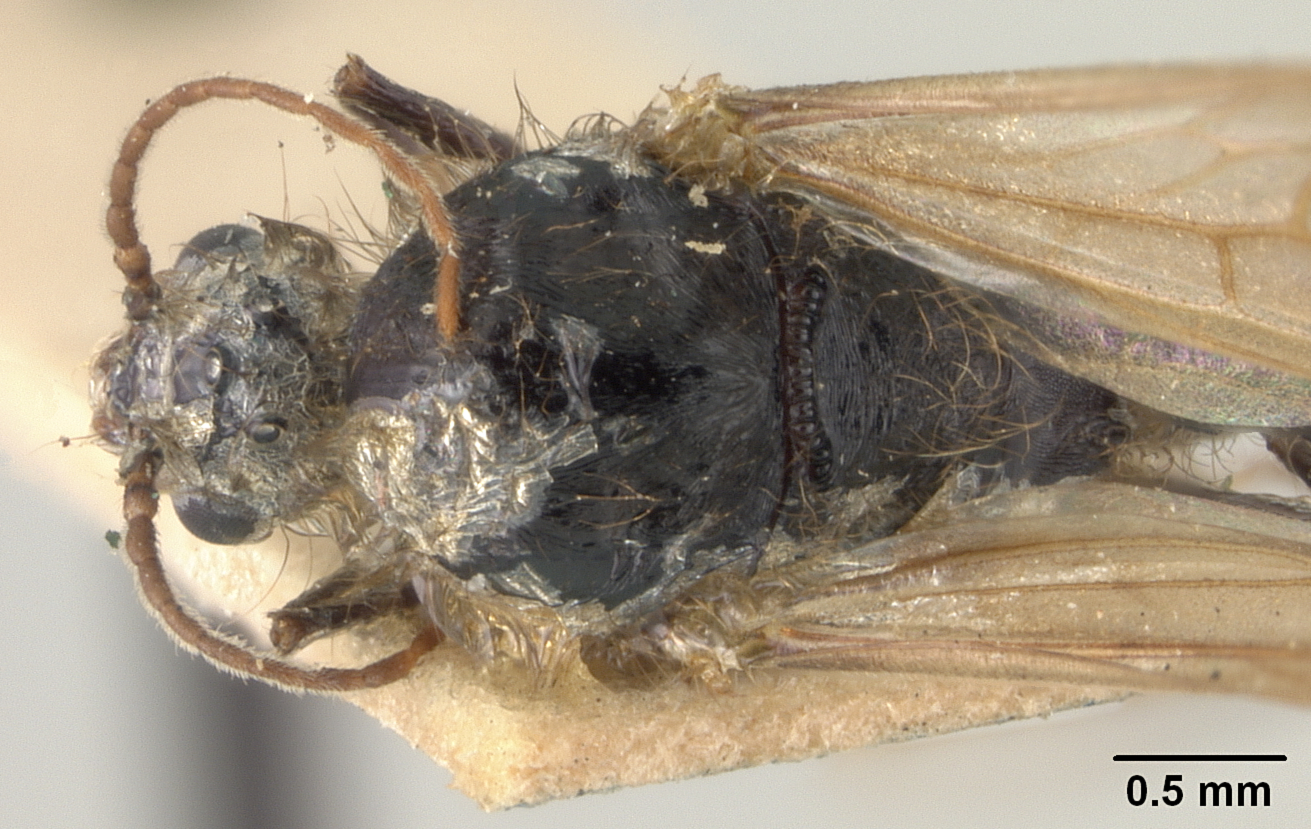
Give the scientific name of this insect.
Pheidole vasliti
